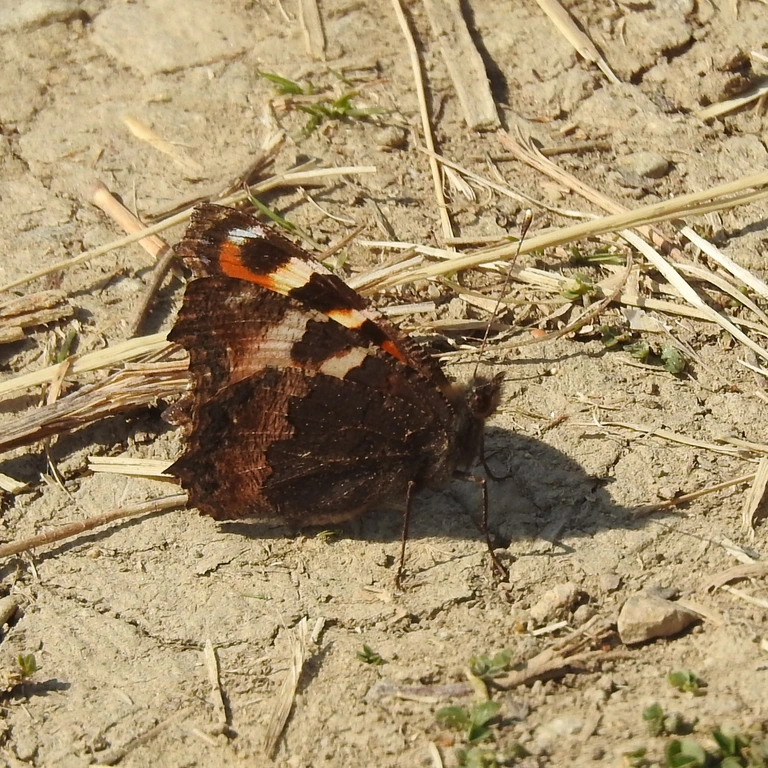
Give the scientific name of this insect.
Aglais urticae
